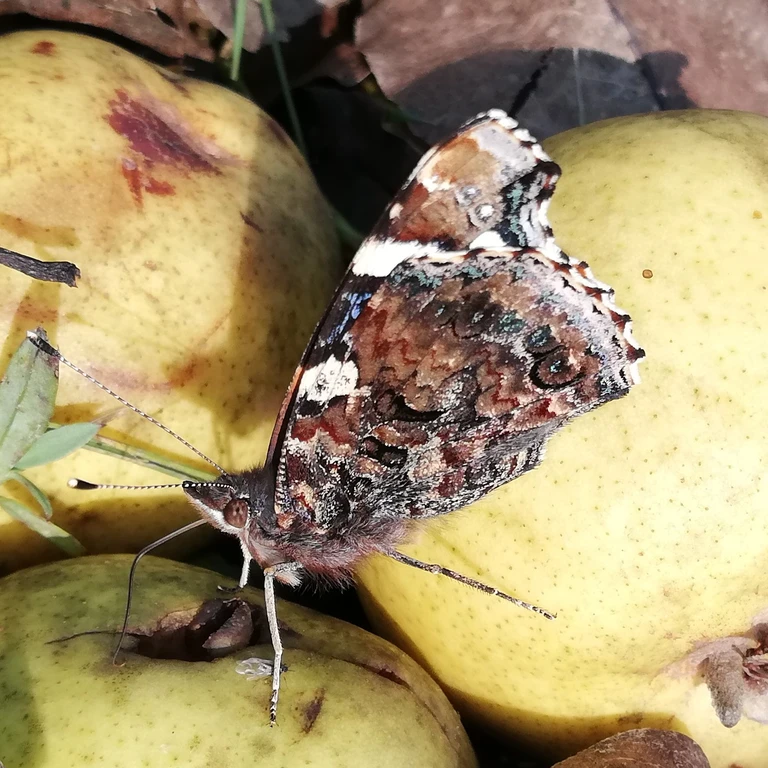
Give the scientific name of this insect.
Vanessa atalanta
